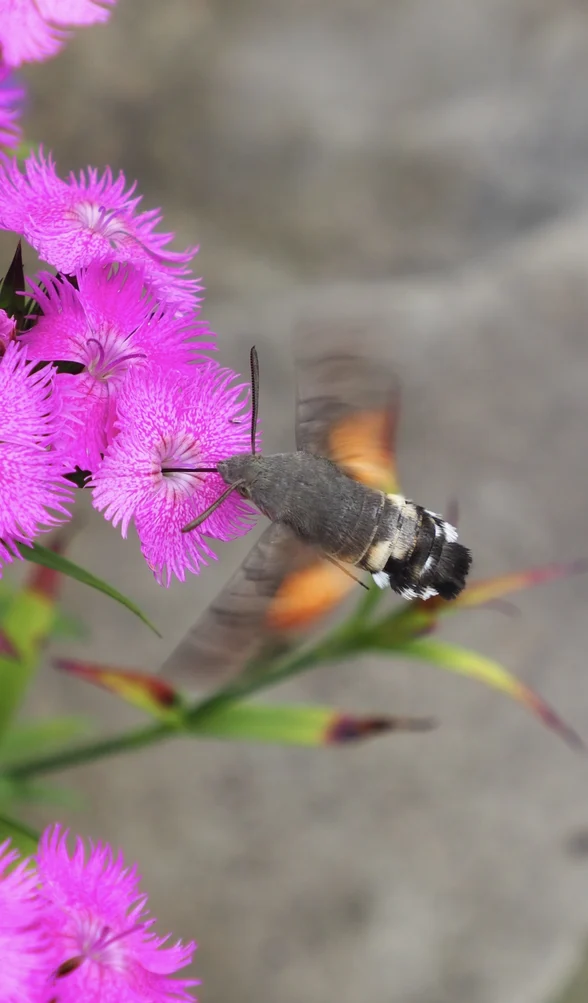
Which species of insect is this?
Macroglossum stellatarum
